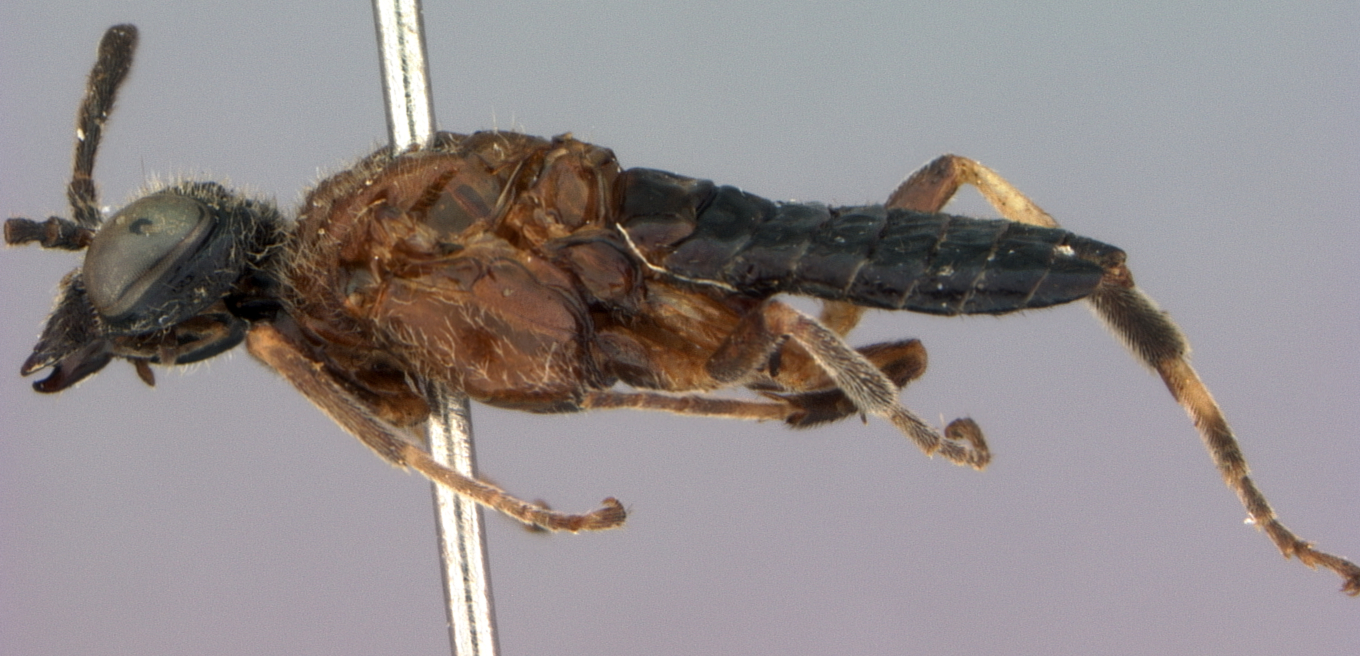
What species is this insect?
Allantopsis thoracica
